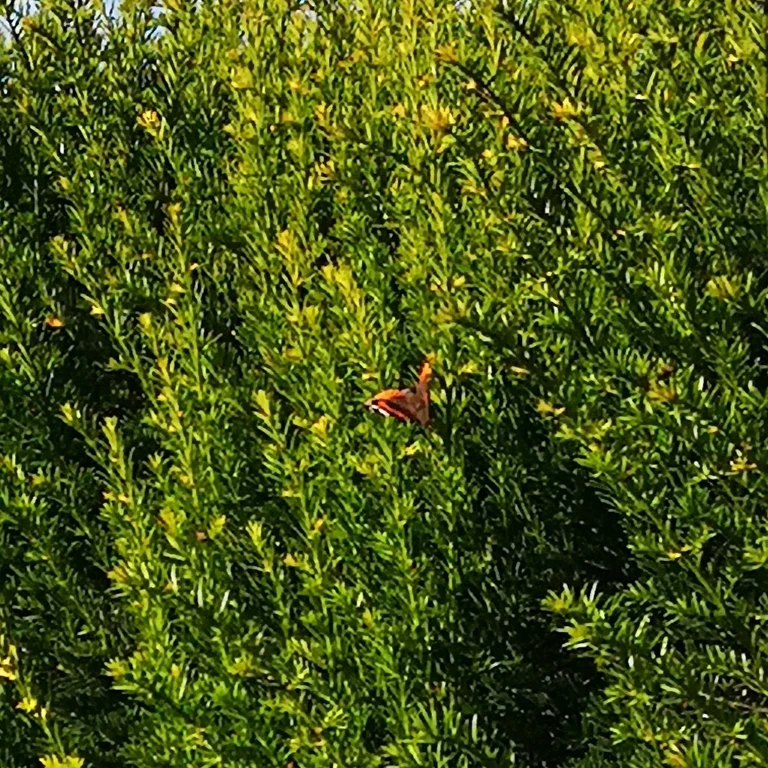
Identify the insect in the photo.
Vanessa atalanta
